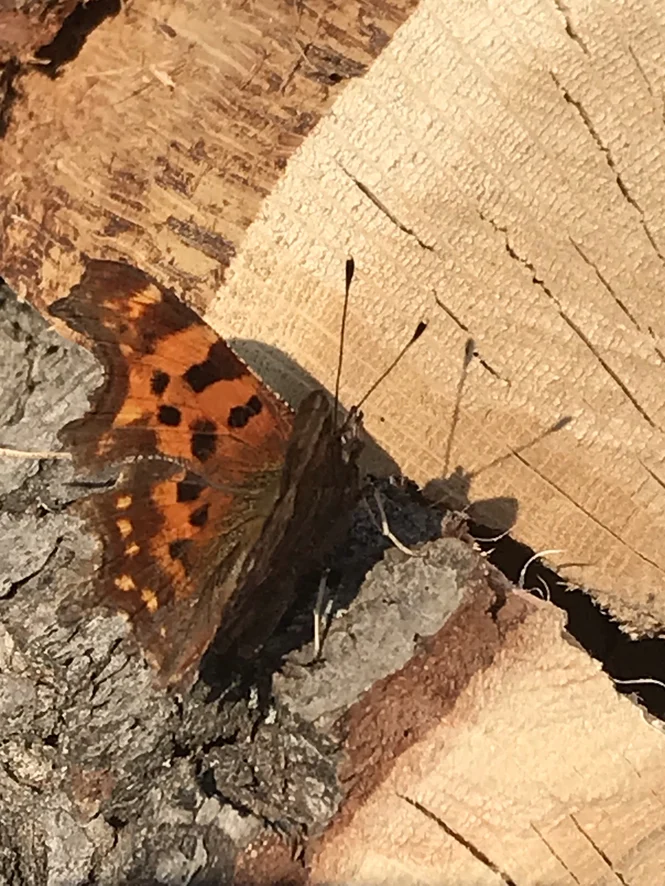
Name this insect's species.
Polygonia c-album
